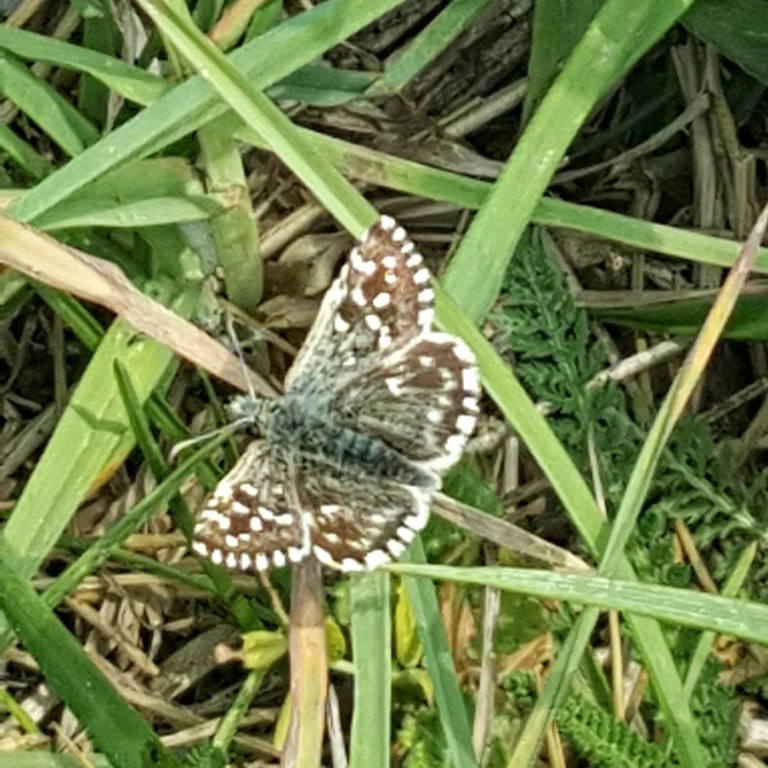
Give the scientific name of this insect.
Pyrgus malvae
